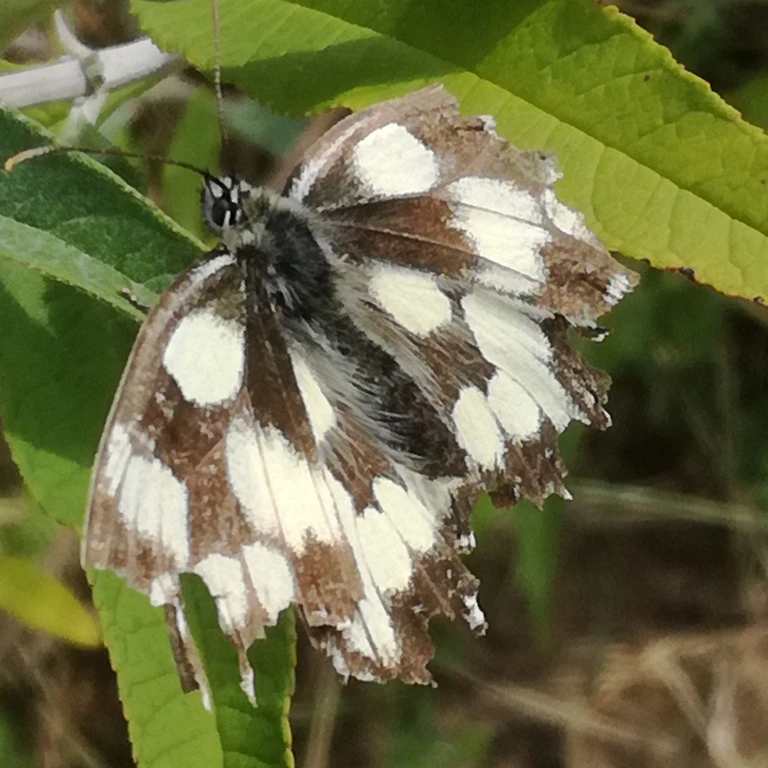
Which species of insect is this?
Melanargia galathea
